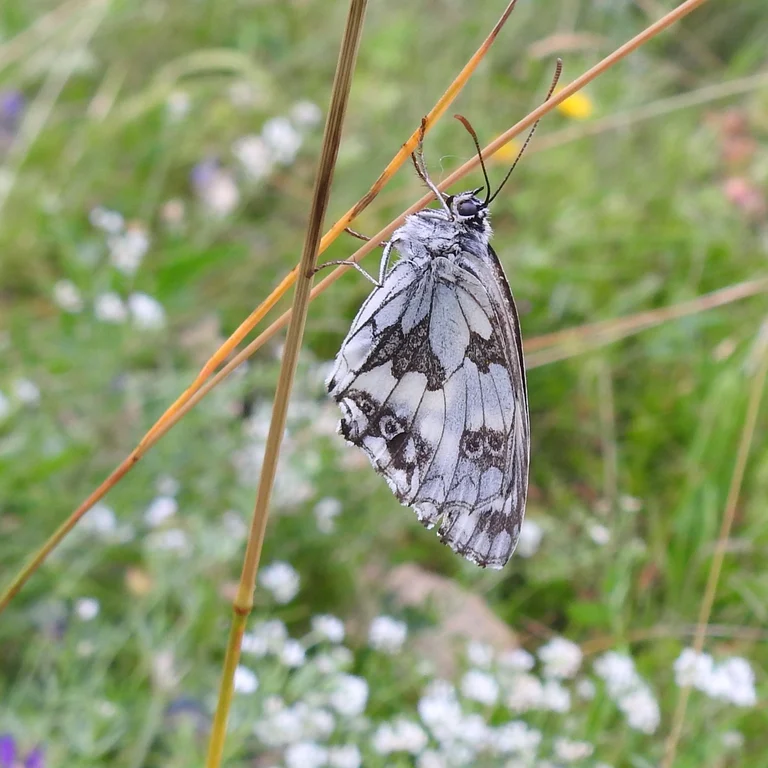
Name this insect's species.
Melanargia galathea
